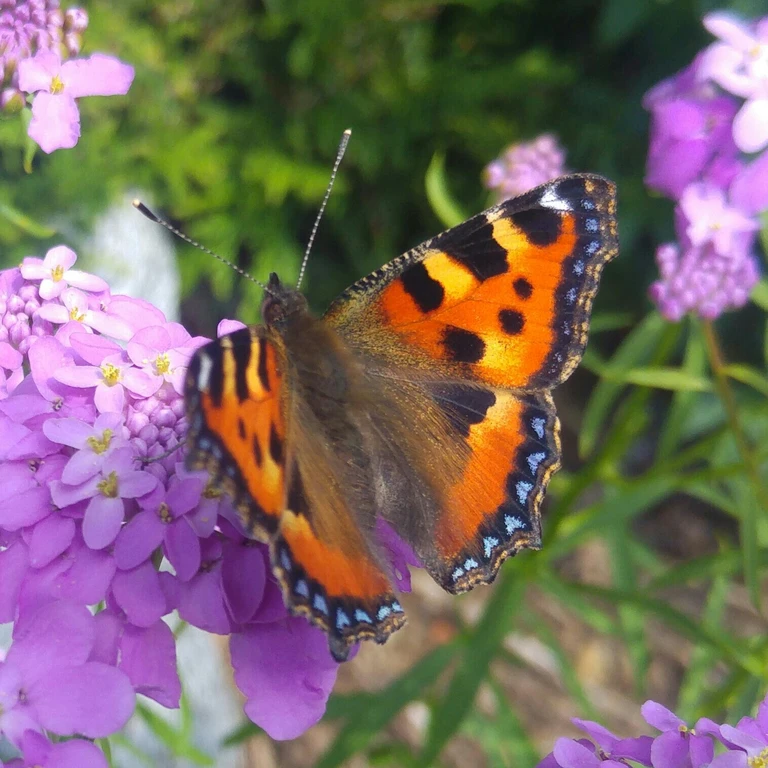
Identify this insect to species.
Aglais urticae
